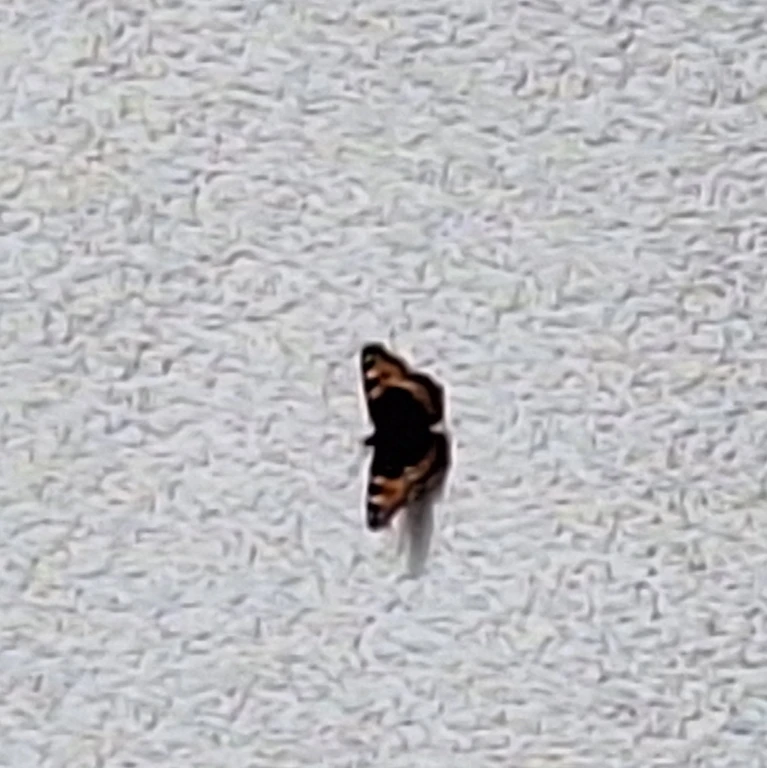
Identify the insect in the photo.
Aglais urticae
